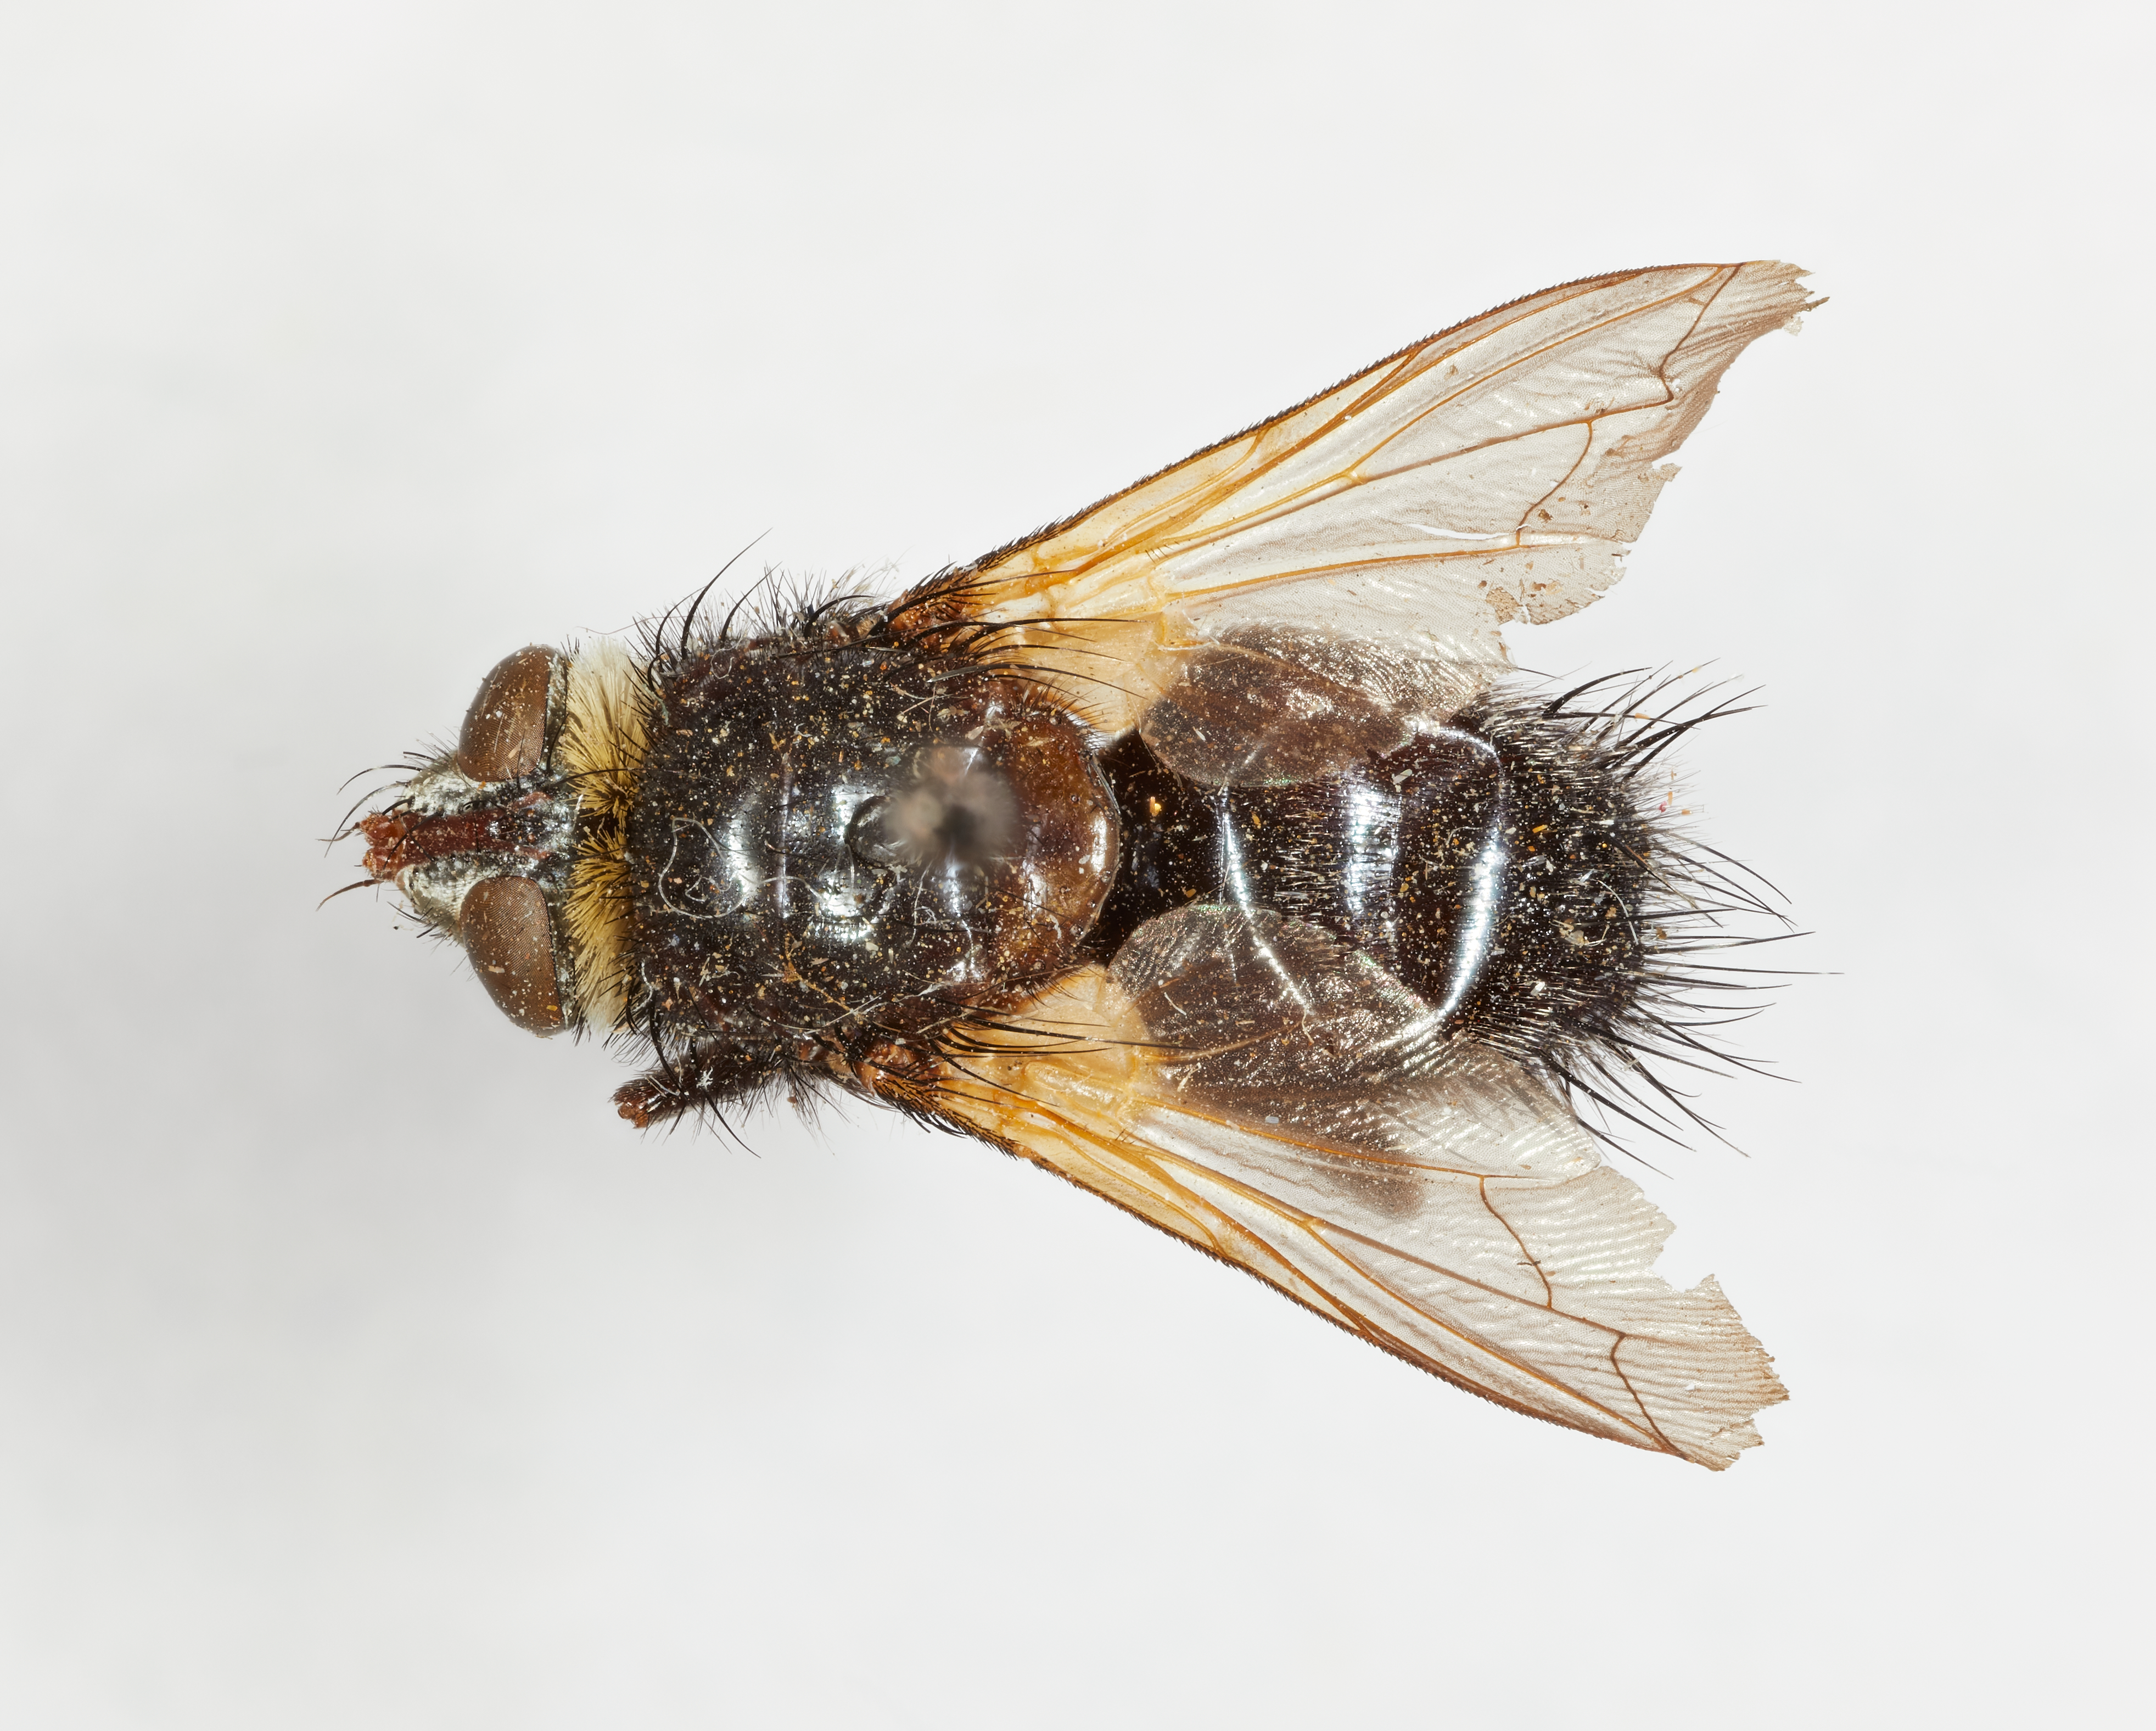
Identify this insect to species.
Rhachogaster kermodei
